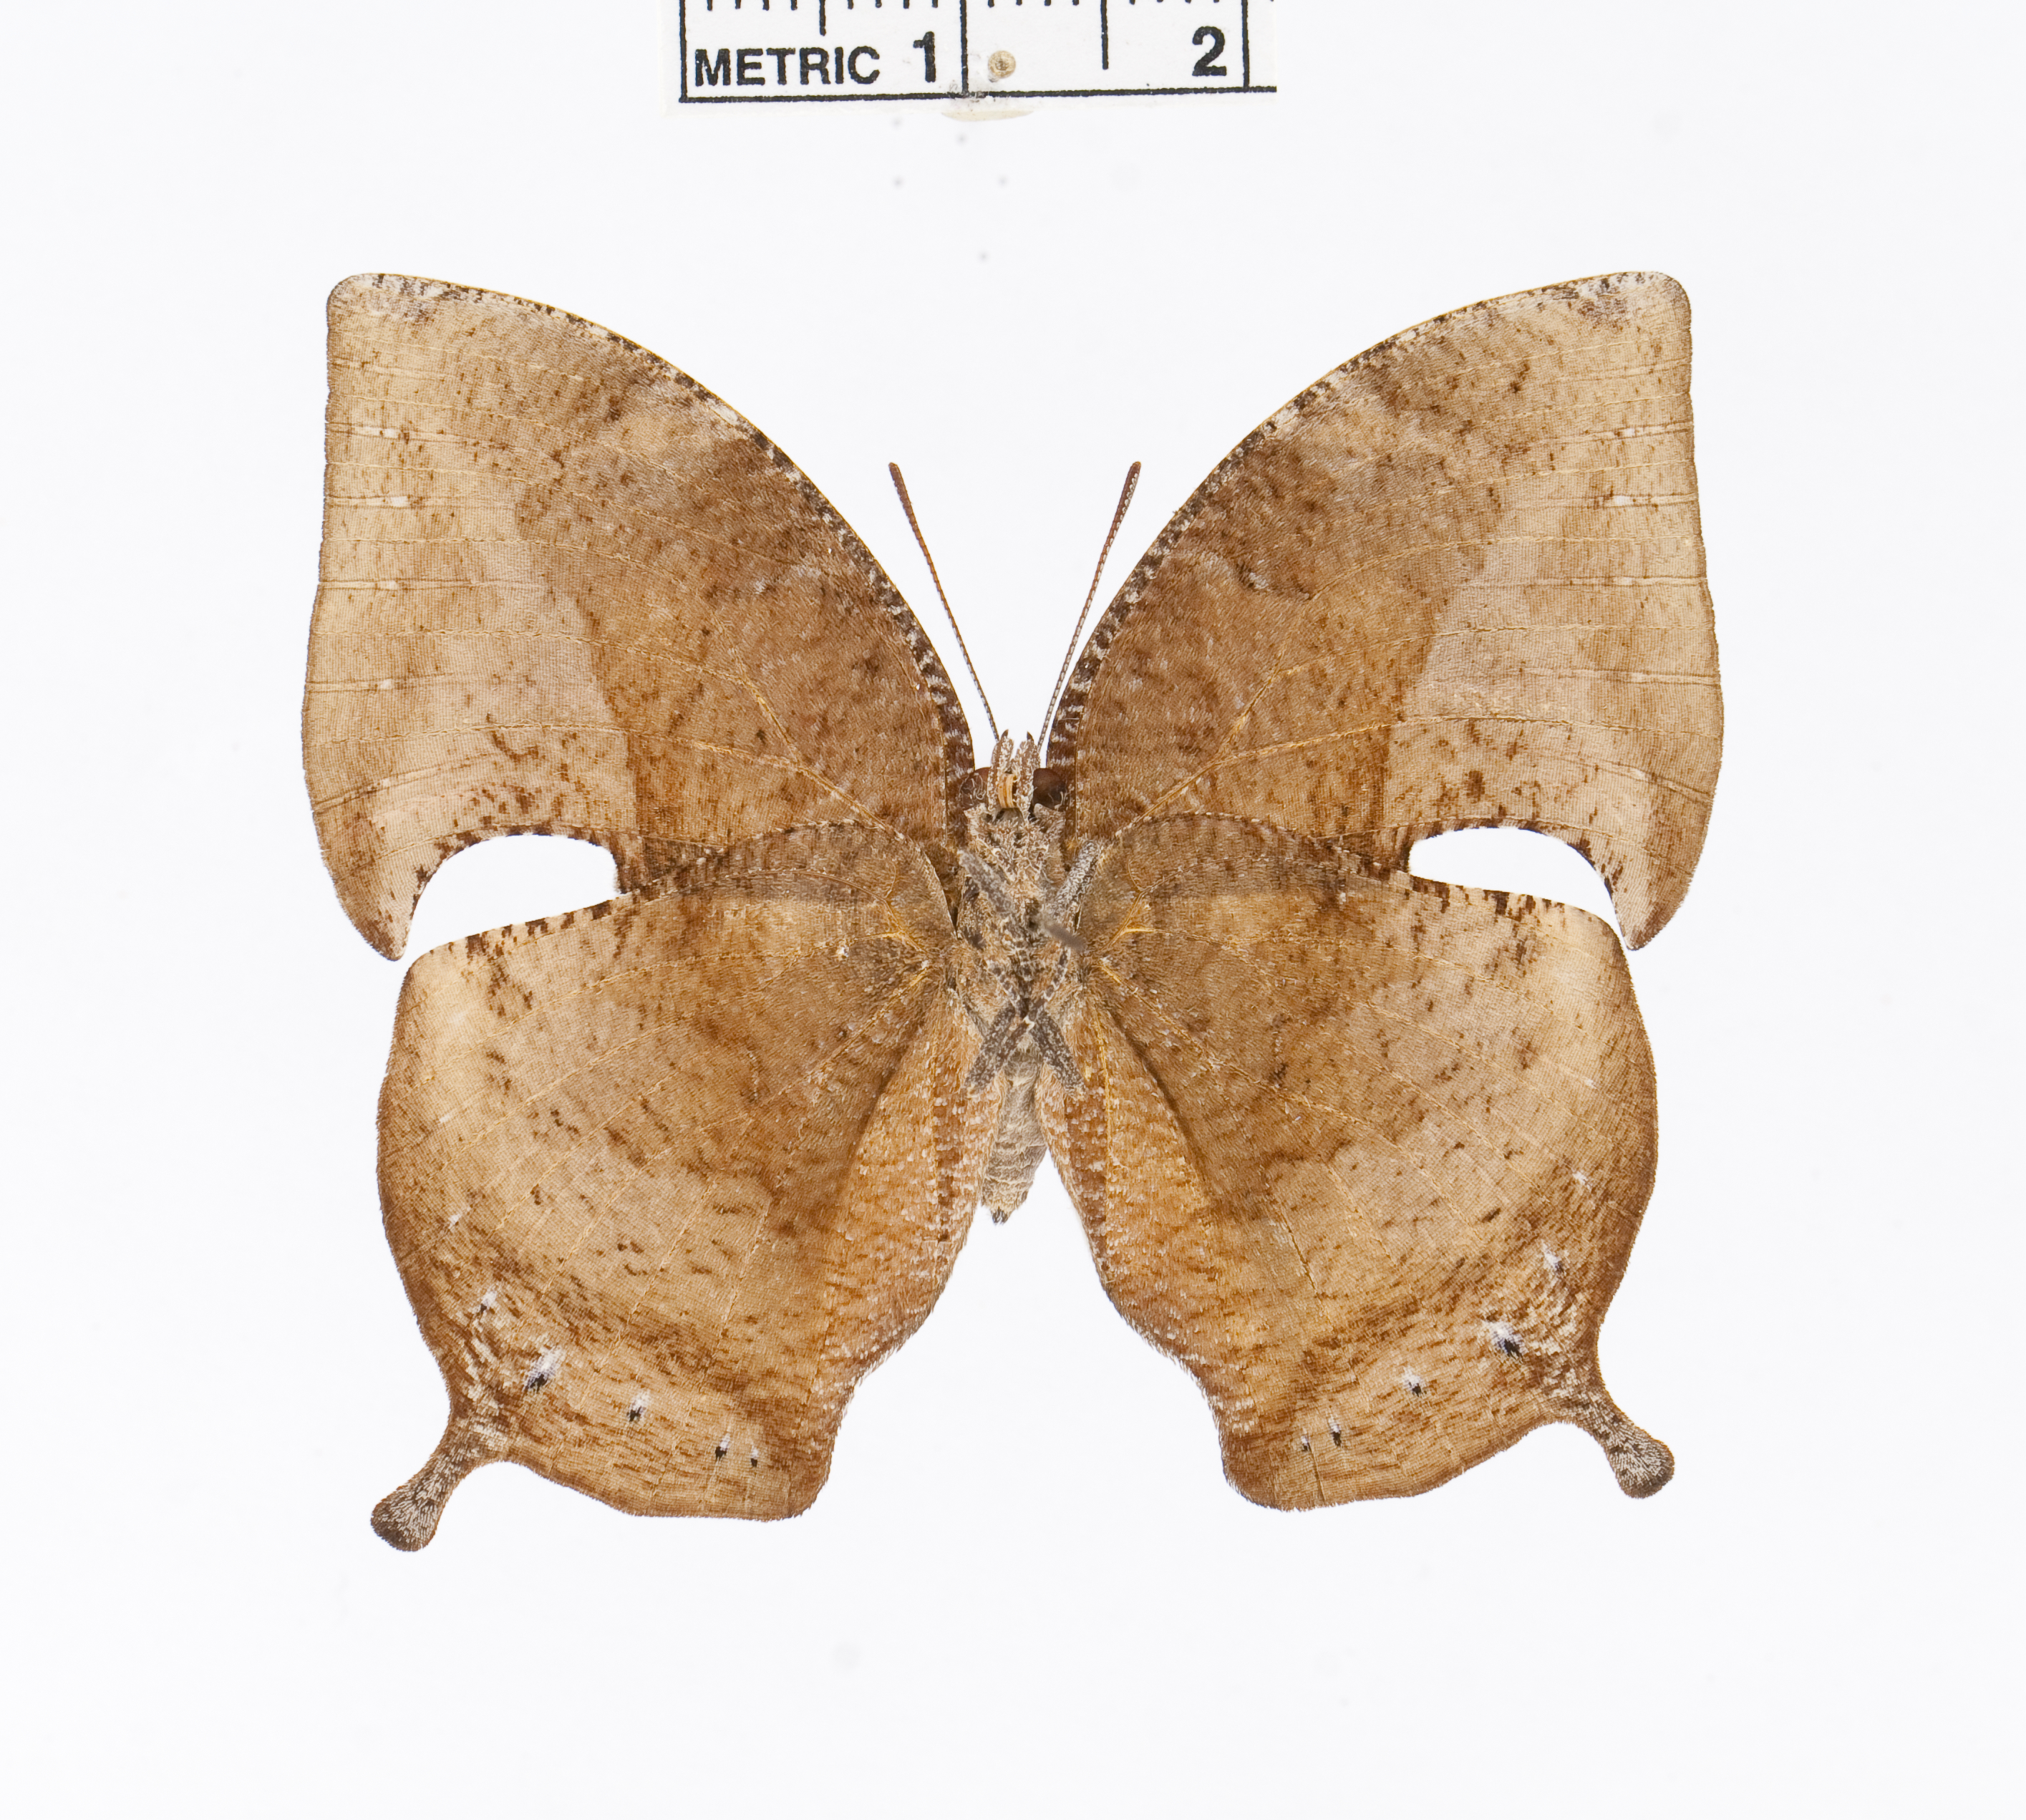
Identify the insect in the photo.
Memphis oenomais
